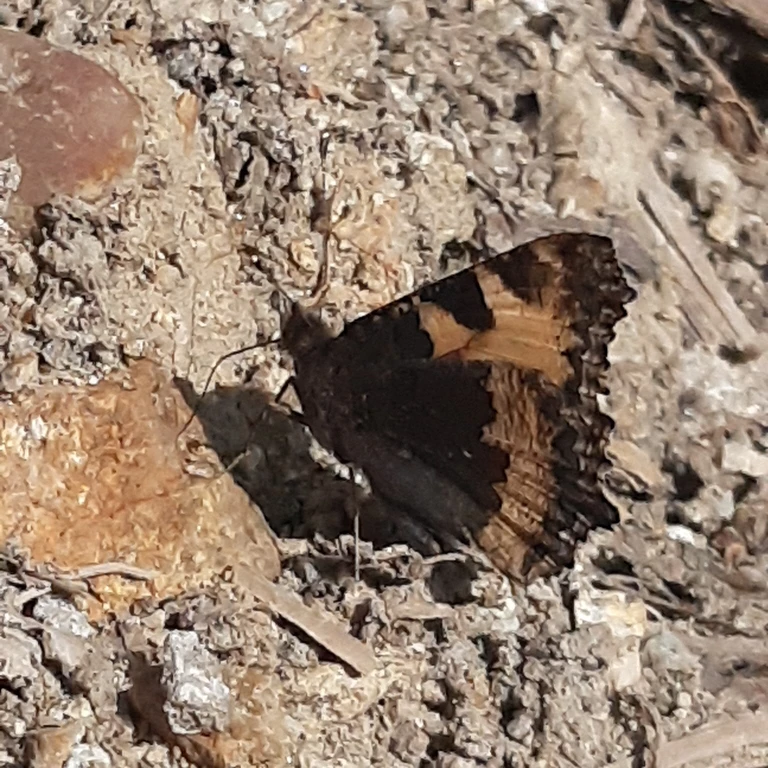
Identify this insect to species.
Aglais urticae
